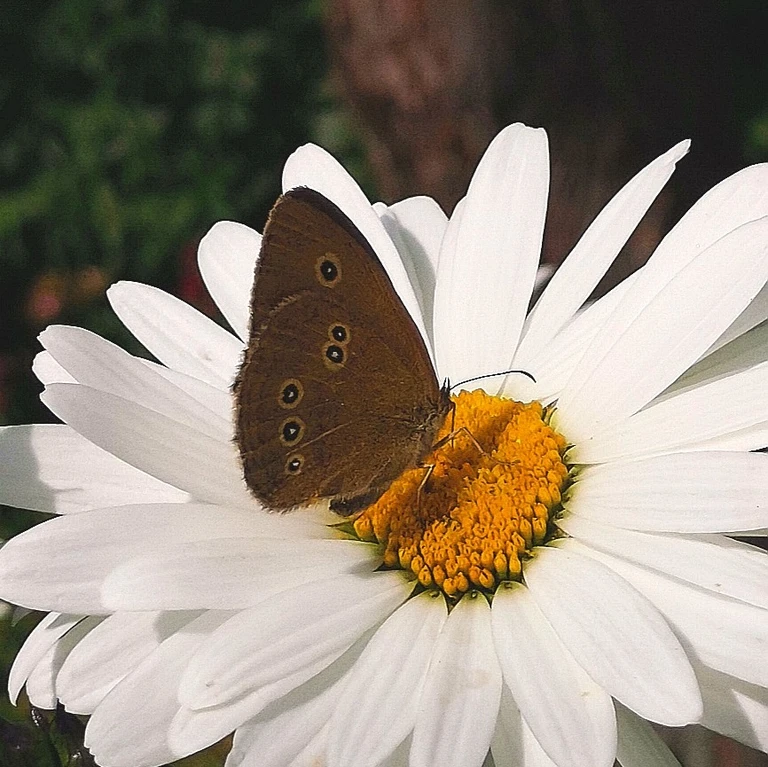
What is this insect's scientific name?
Aphantopus hyperantus
